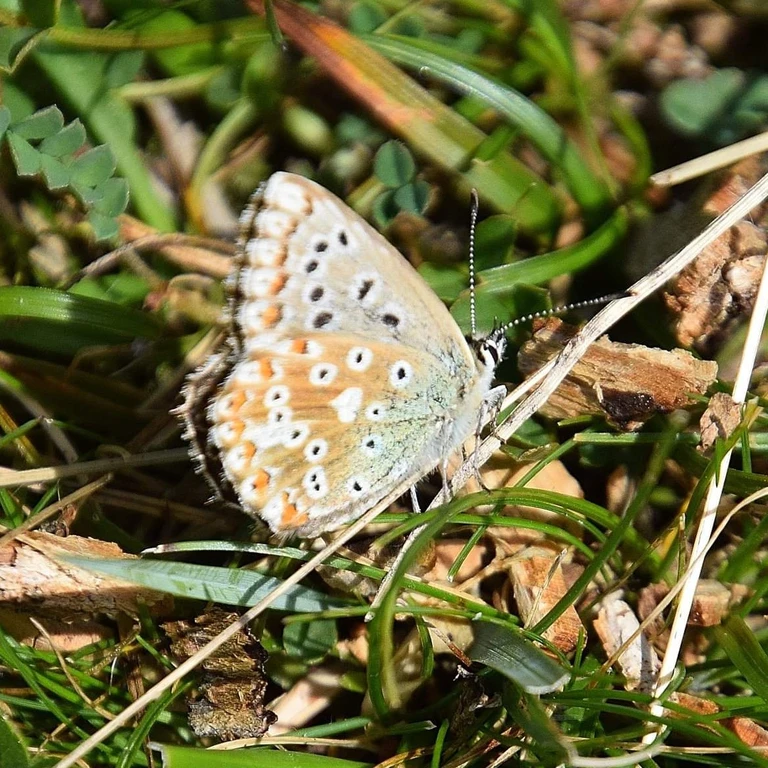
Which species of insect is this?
Lysandra coridon
